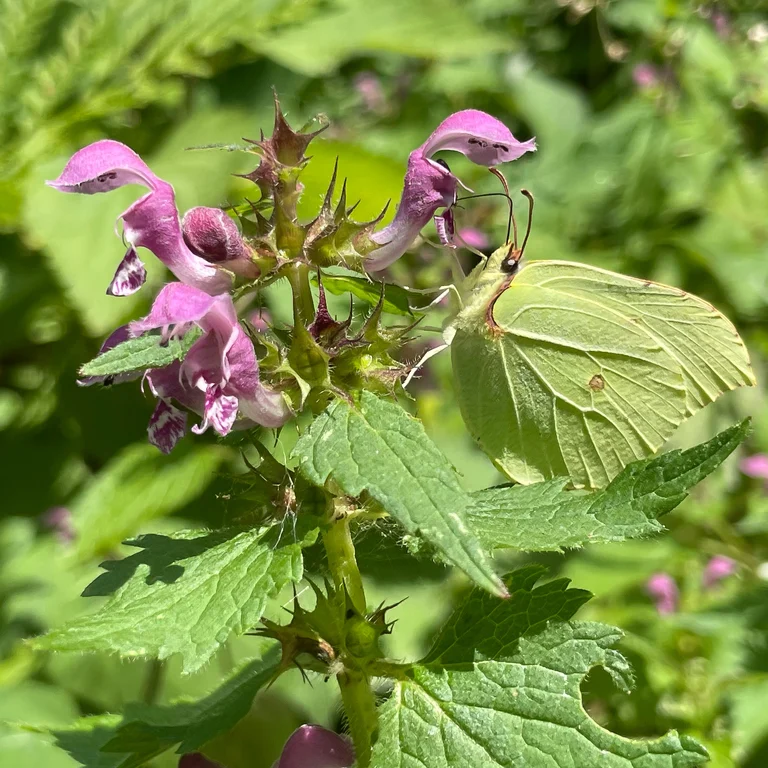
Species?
Gonepteryx rhamni
